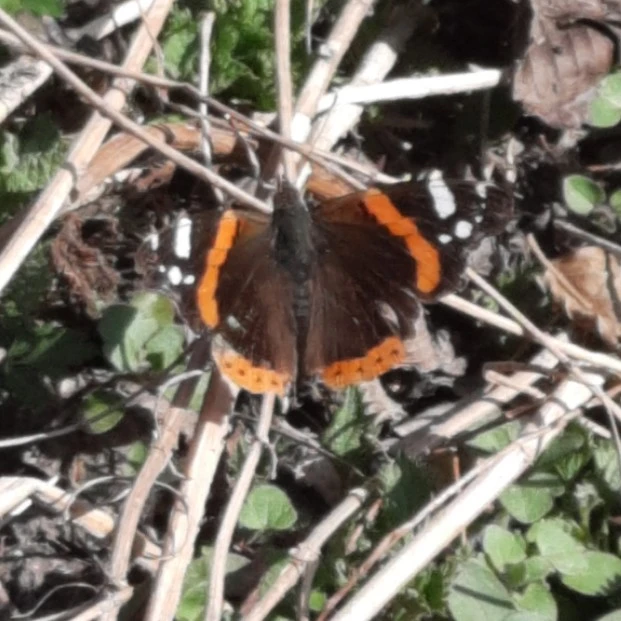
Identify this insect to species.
Vanessa atalanta
